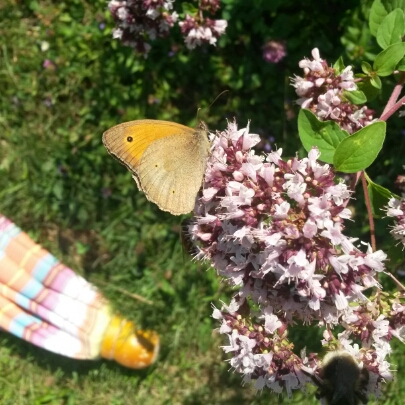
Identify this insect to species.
Maniola jurtina
